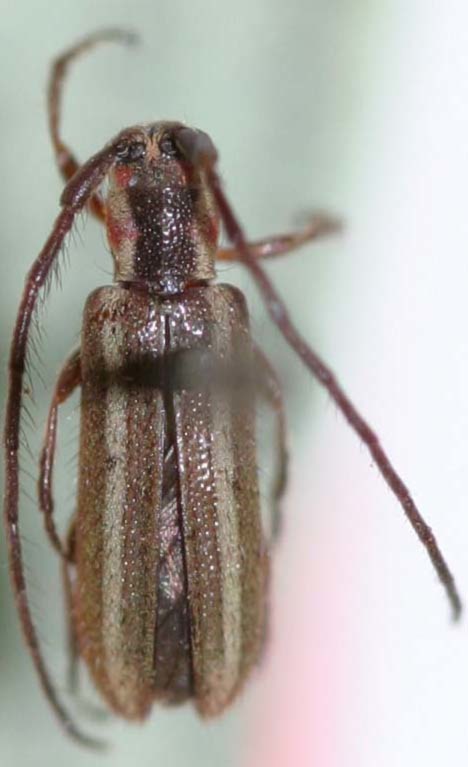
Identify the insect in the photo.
Amphicnaeia crustulata (also Amphicnaeia bivittata)
